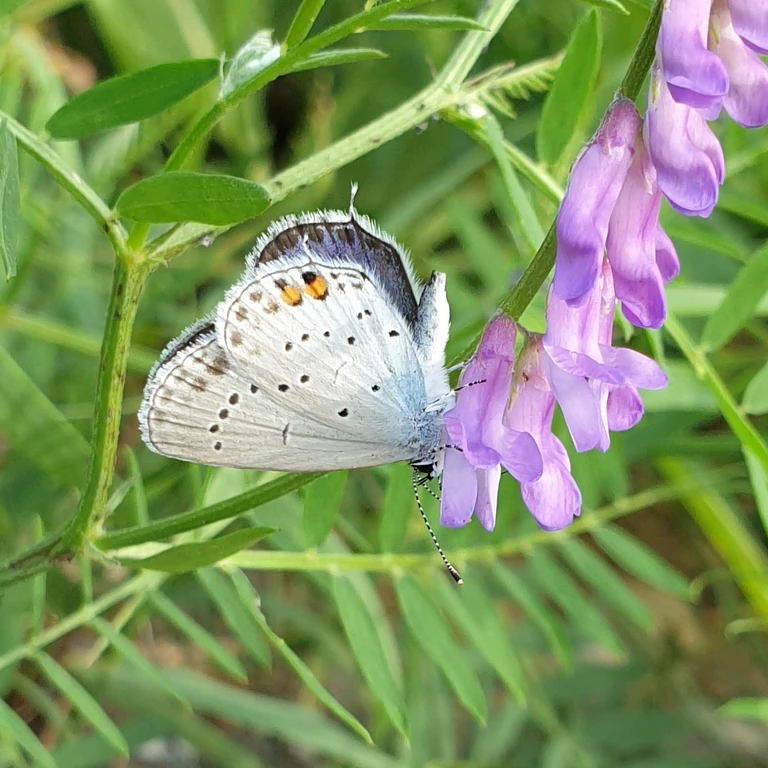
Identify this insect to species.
Cupido argiades (also Elkalyce argiades)
